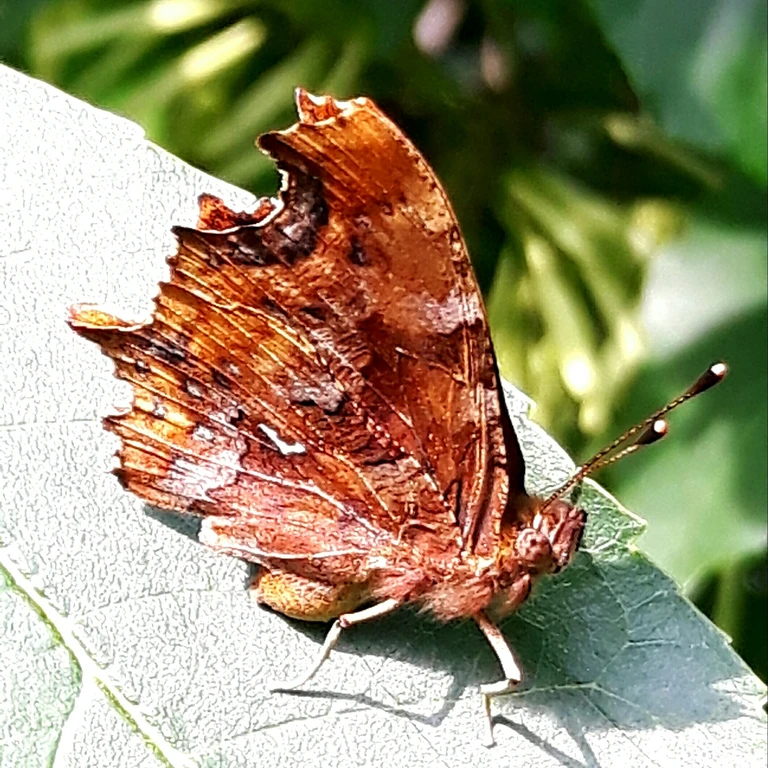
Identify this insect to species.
Polygonia c-album
